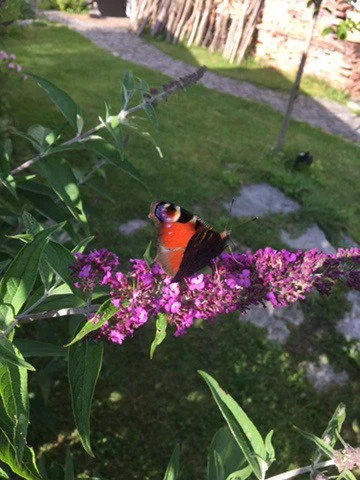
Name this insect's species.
Aglais io
